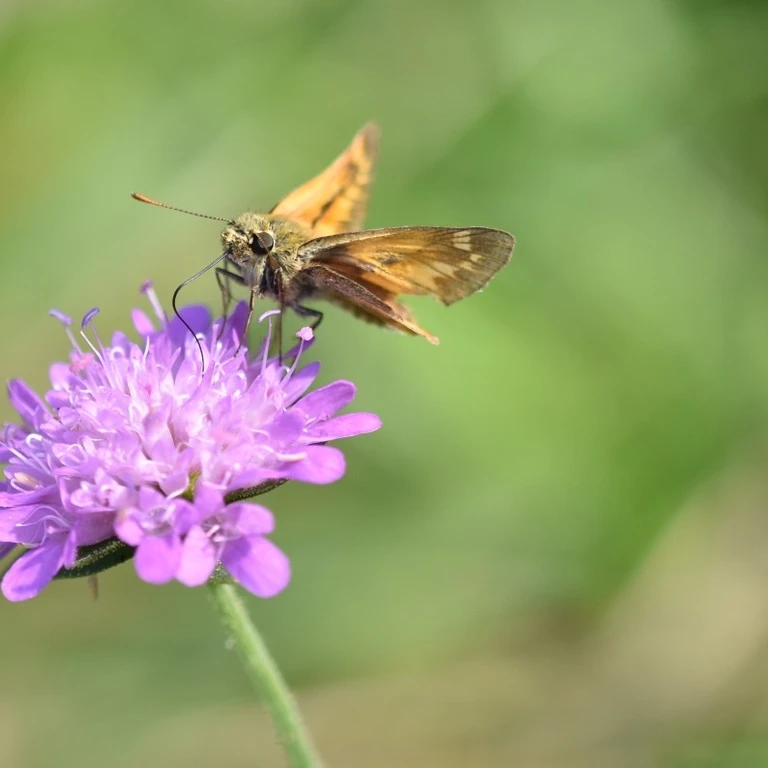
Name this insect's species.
Ochlodes sylvanus (also Ochlodes venata)
